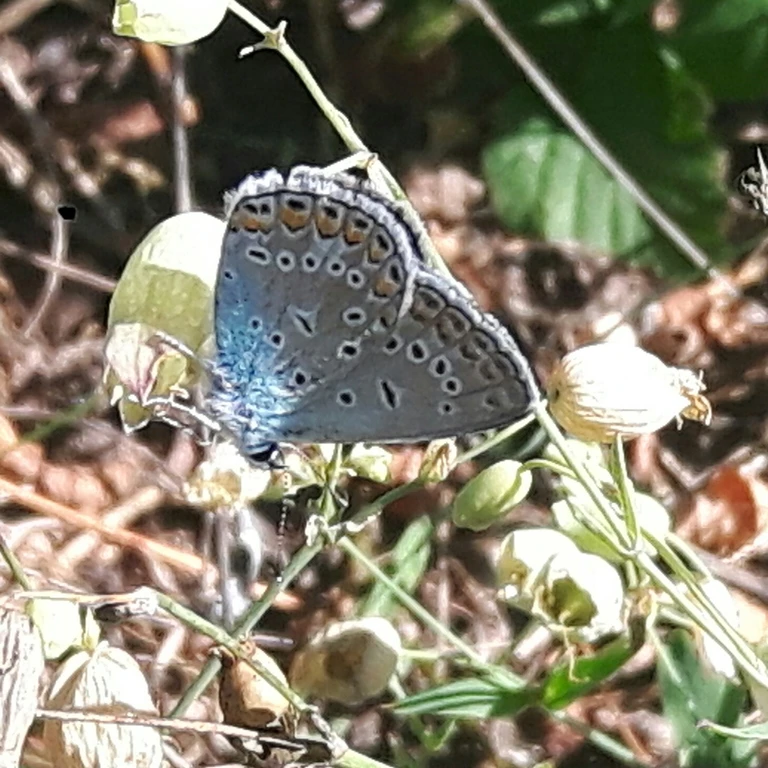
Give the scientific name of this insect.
Polyommatus icarus
